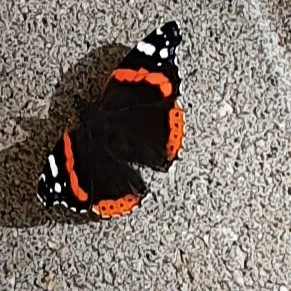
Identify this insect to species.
Vanessa atalanta
